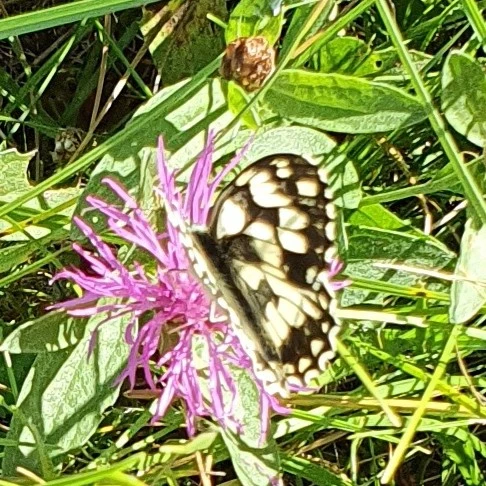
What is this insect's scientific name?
Melanargia galathea
